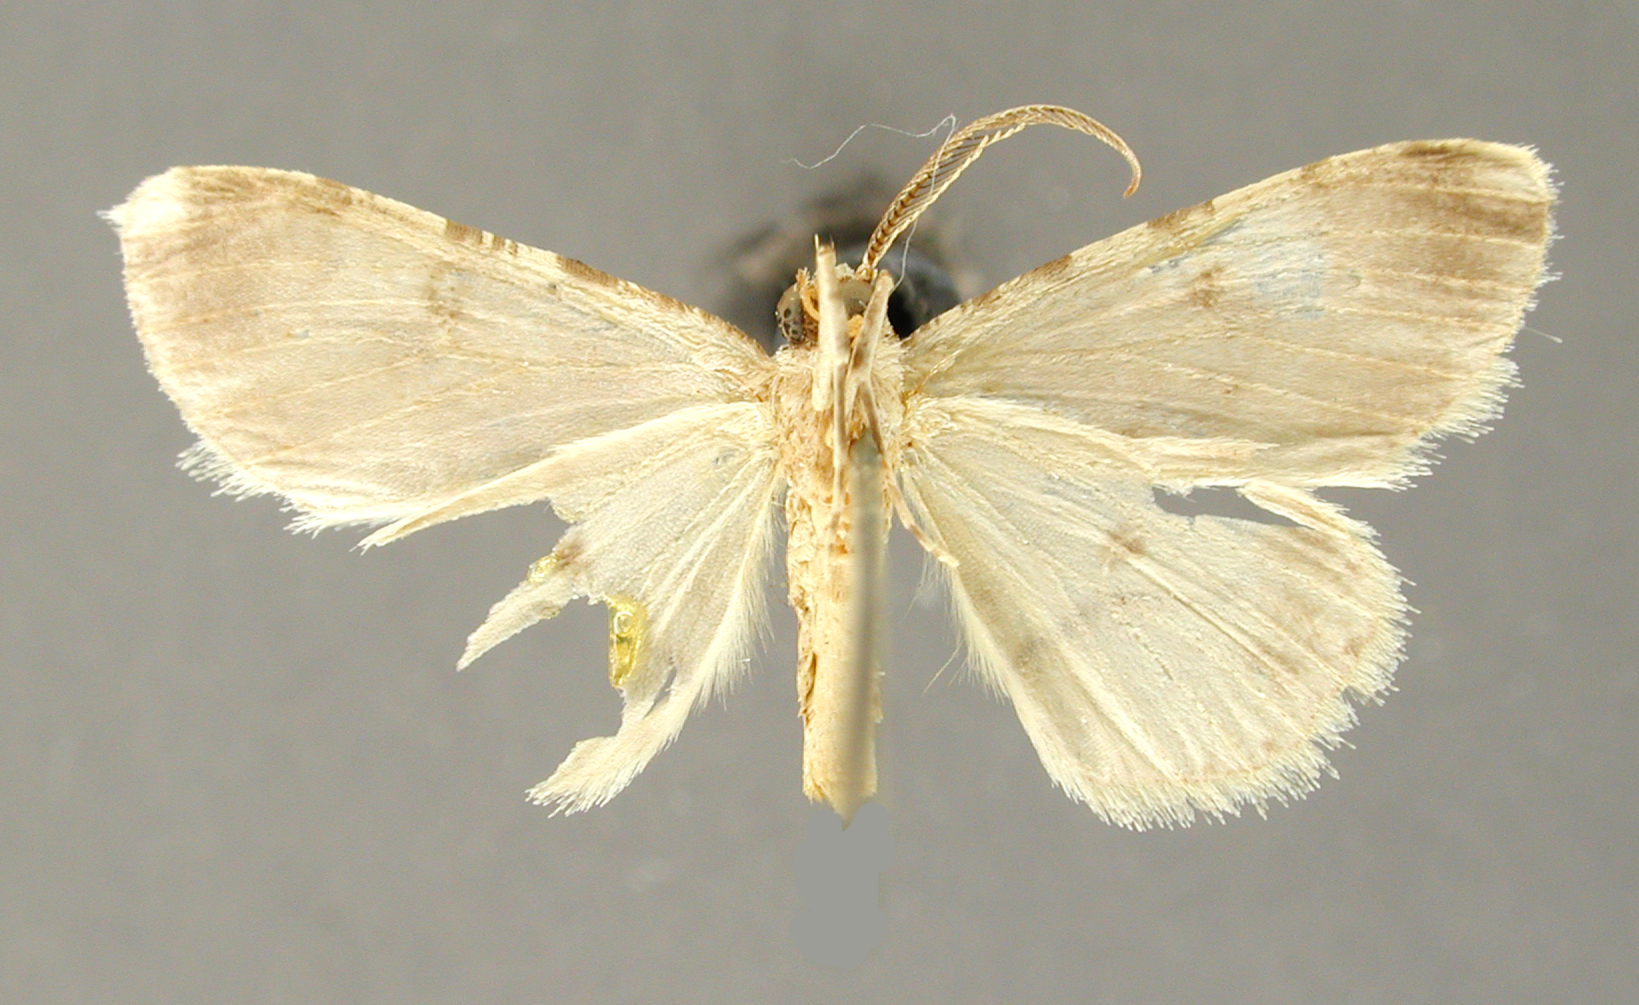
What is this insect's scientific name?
Iridopsis eupepla
